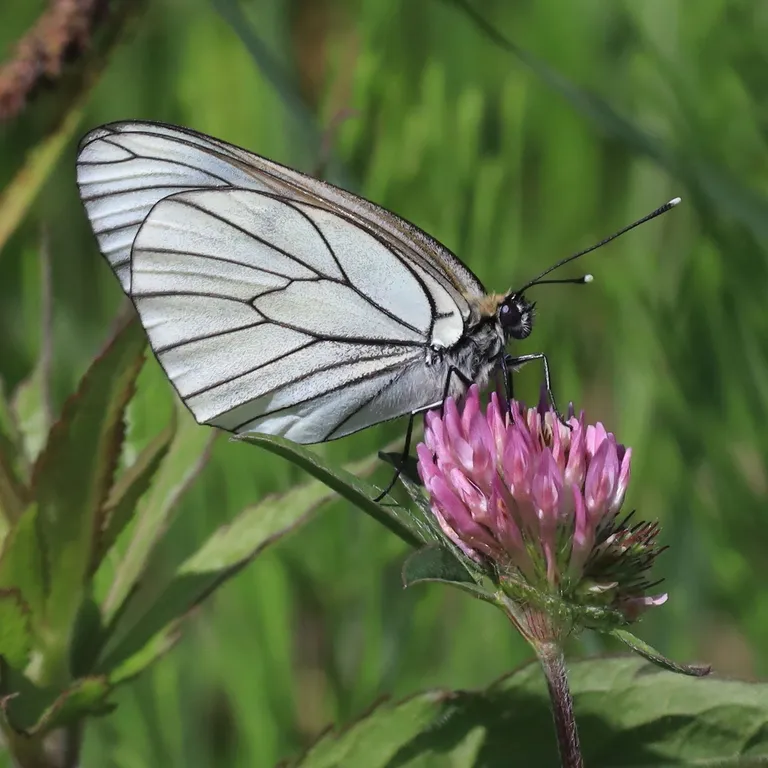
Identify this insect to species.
Aporia crataegi
